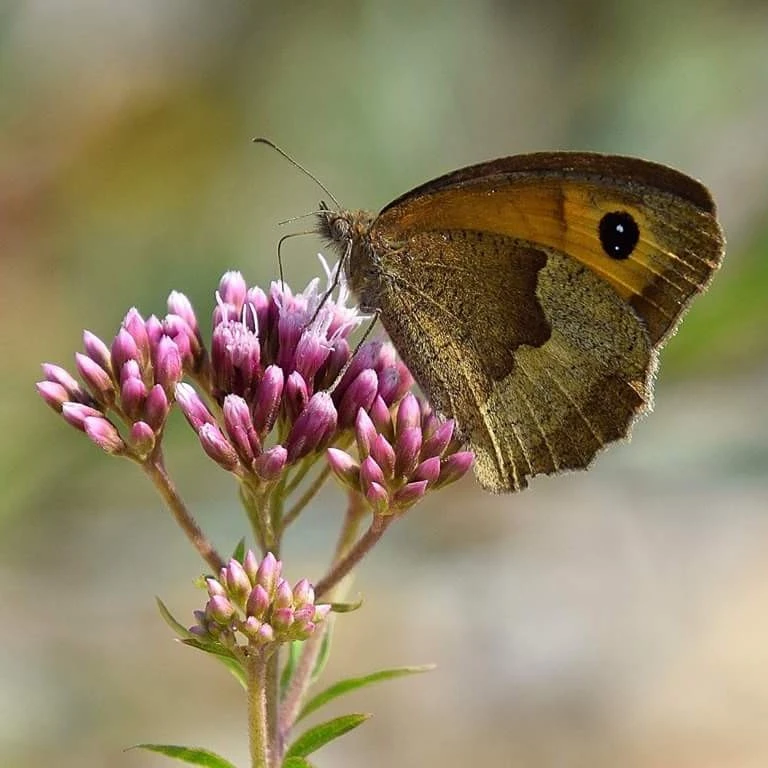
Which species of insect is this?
Maniola jurtina
